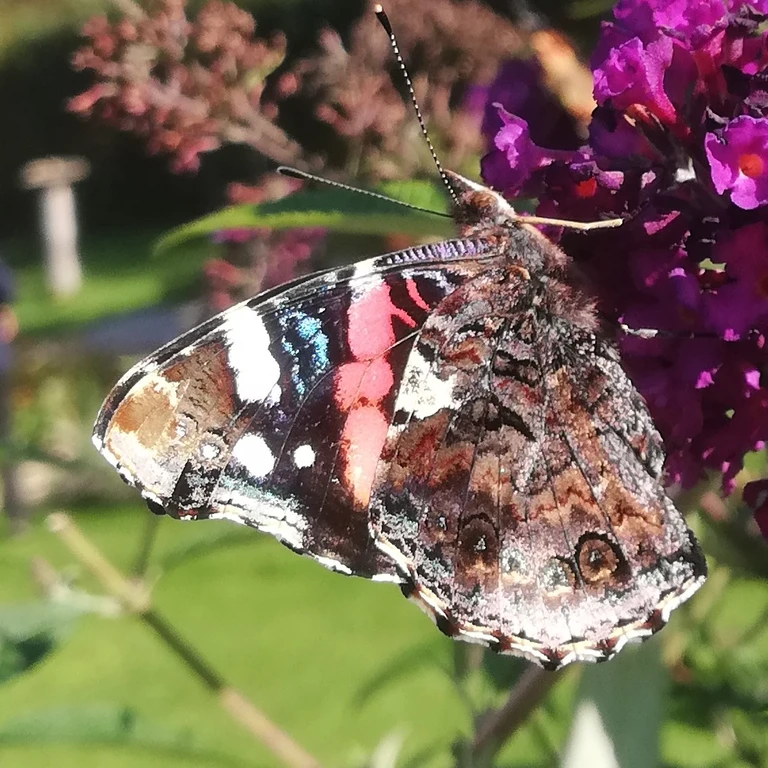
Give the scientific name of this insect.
Vanessa atalanta
